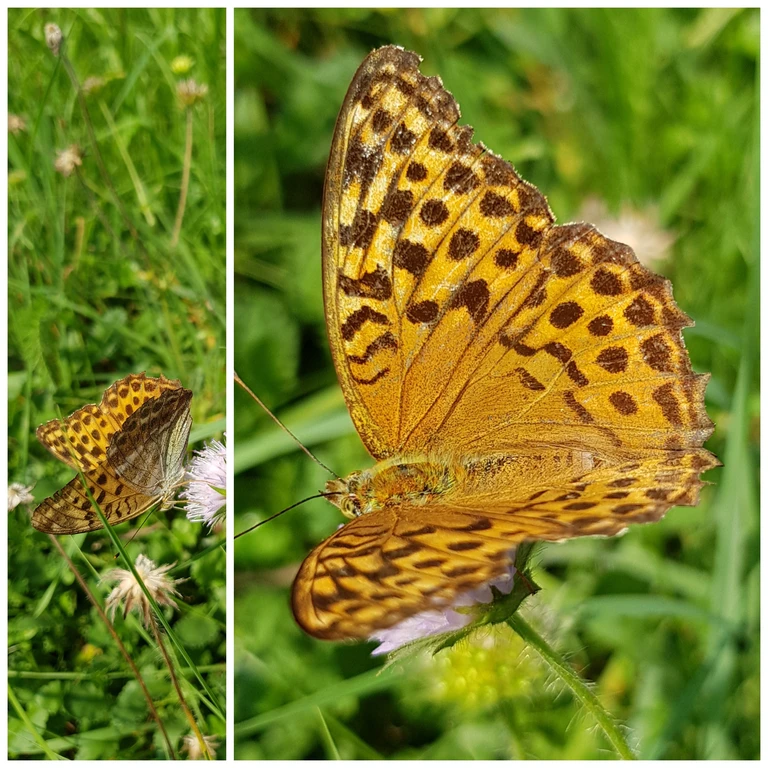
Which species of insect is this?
Argynnis paphia
